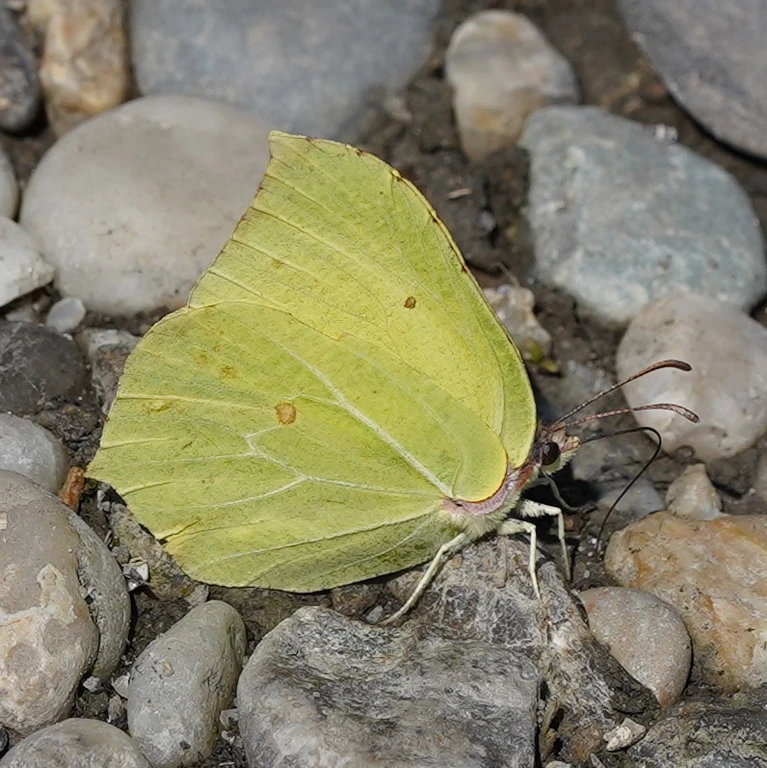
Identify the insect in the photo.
Gonepteryx rhamni
